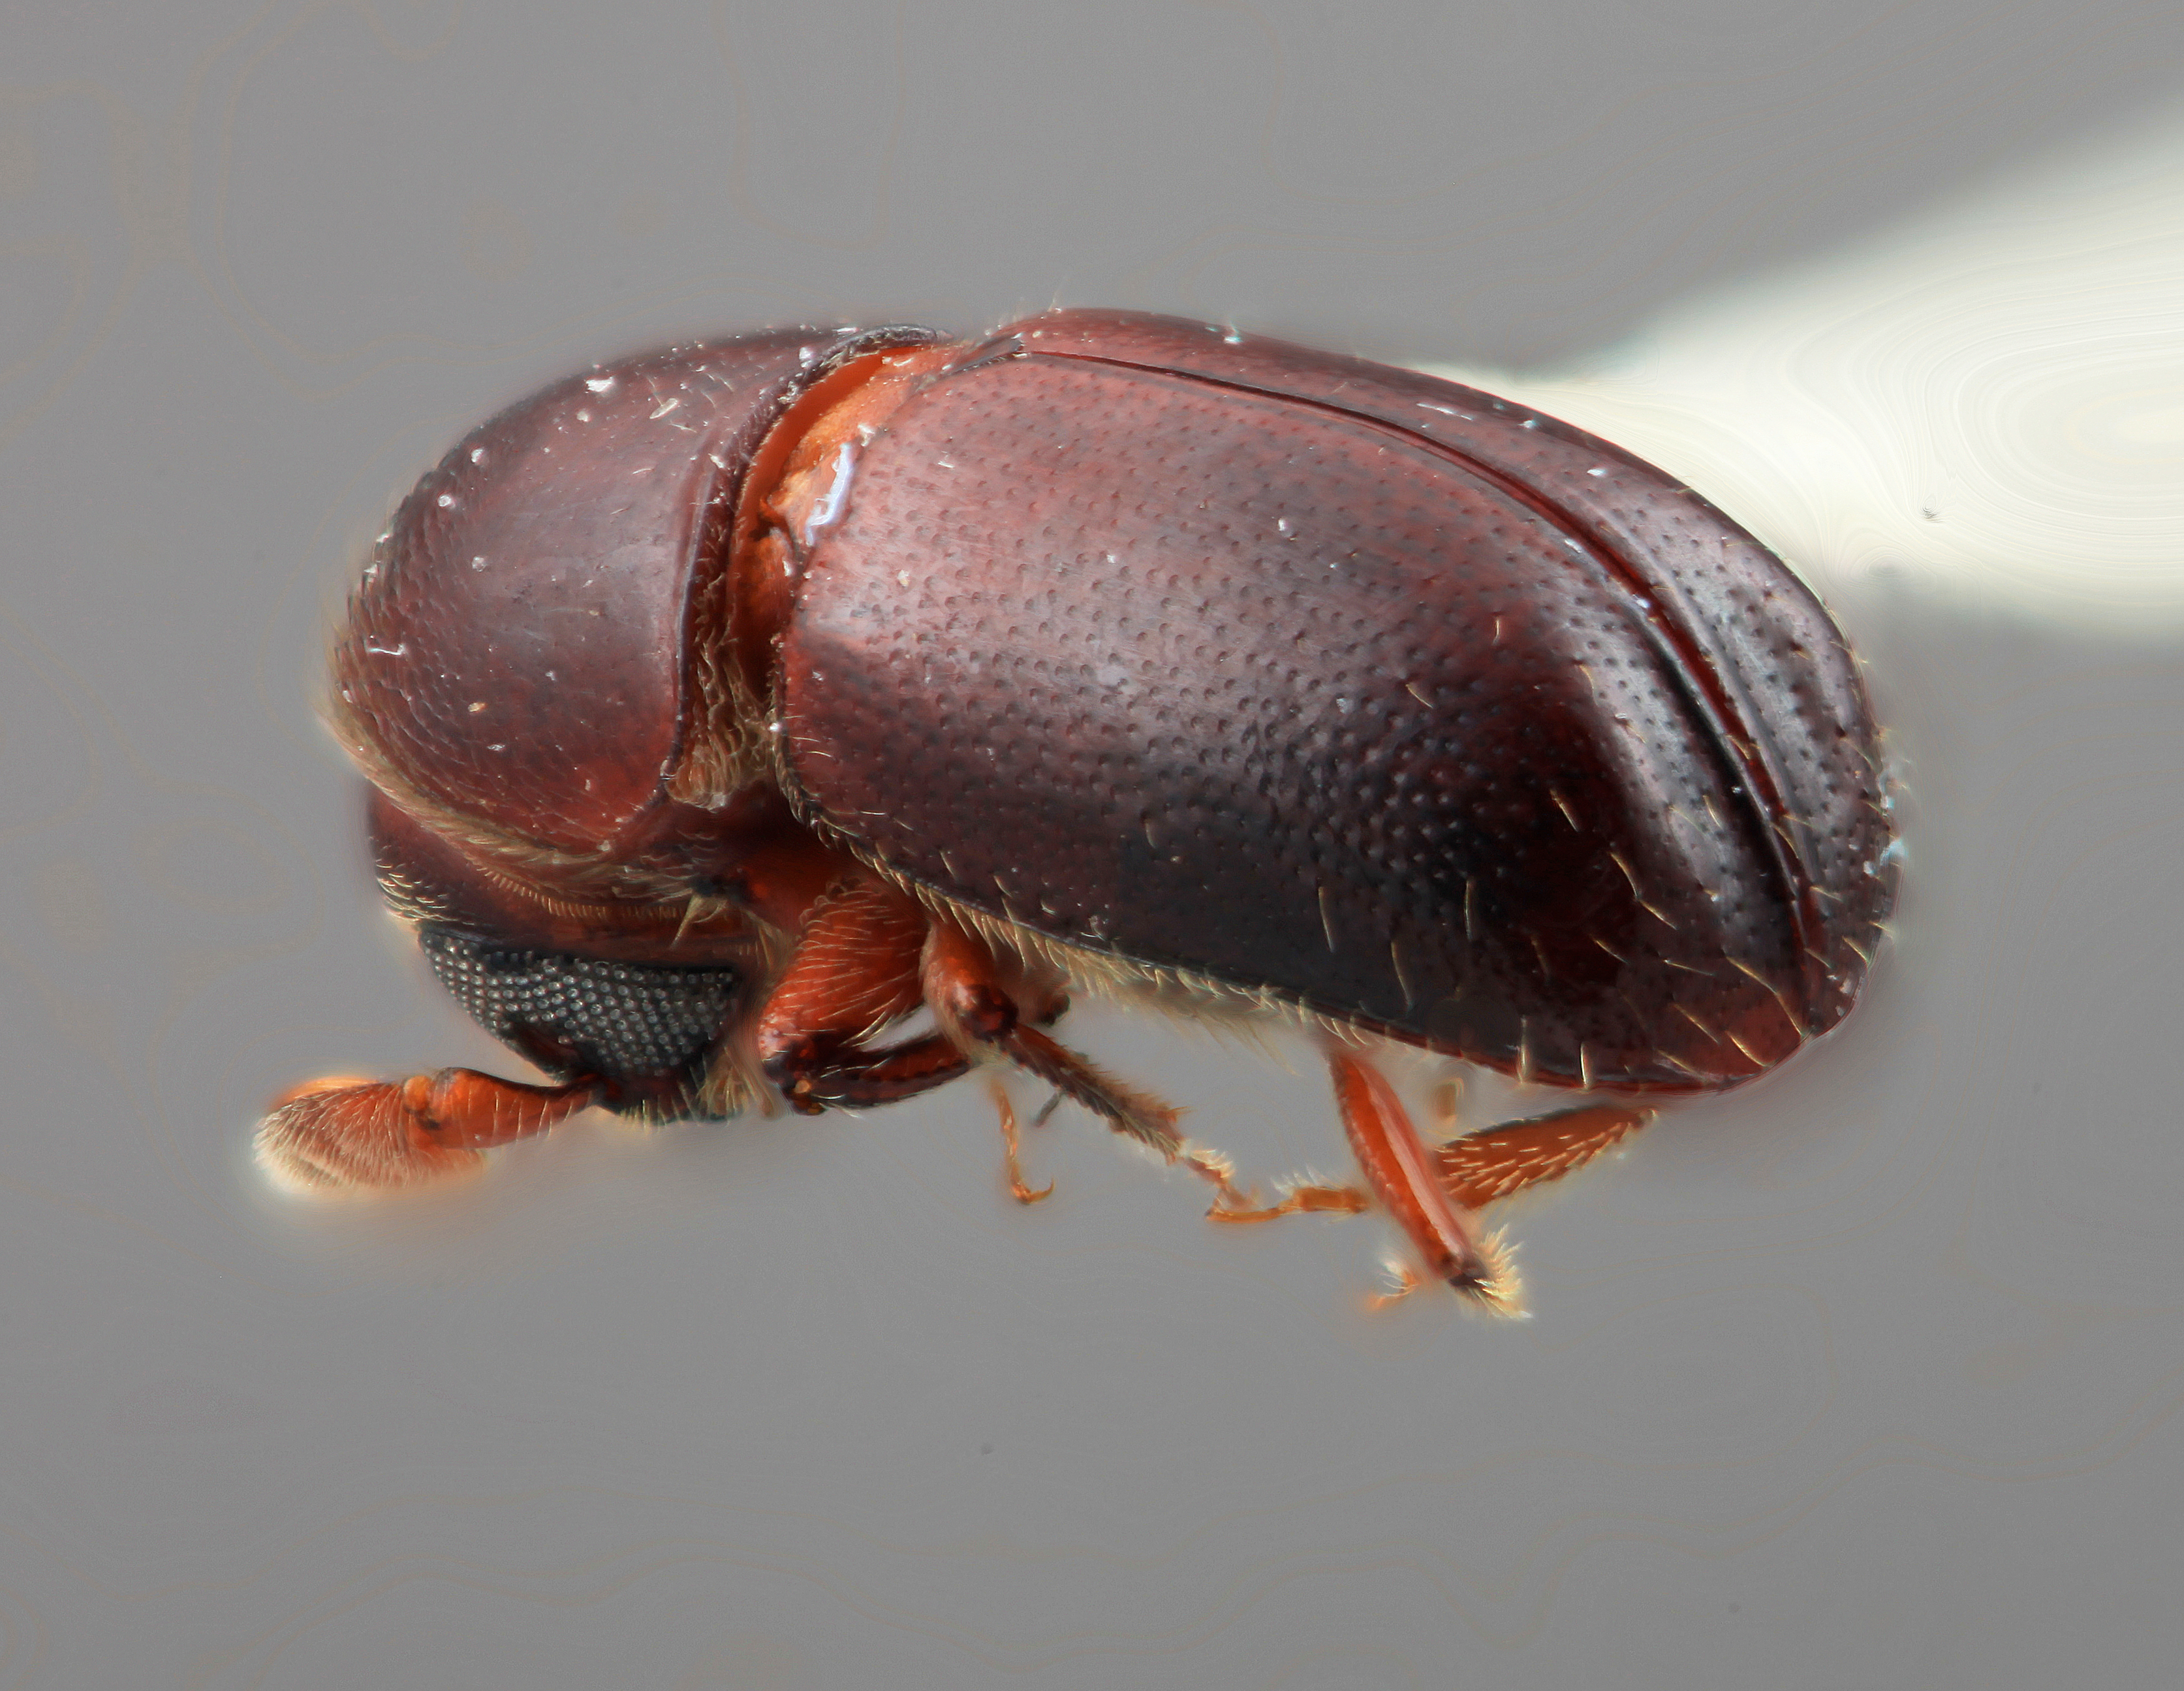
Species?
Corthylus araguensis
